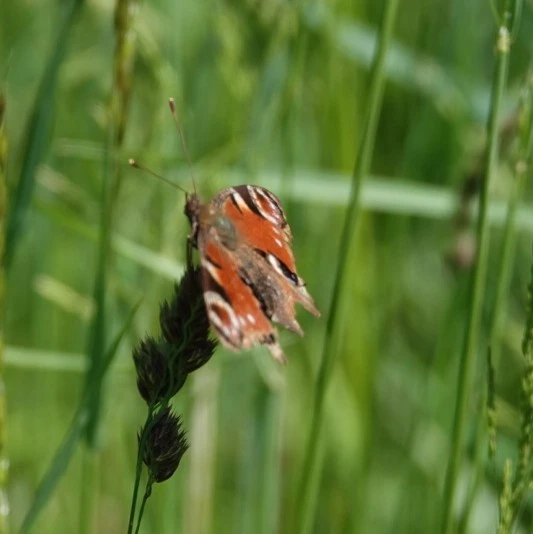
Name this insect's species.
Aglais io
